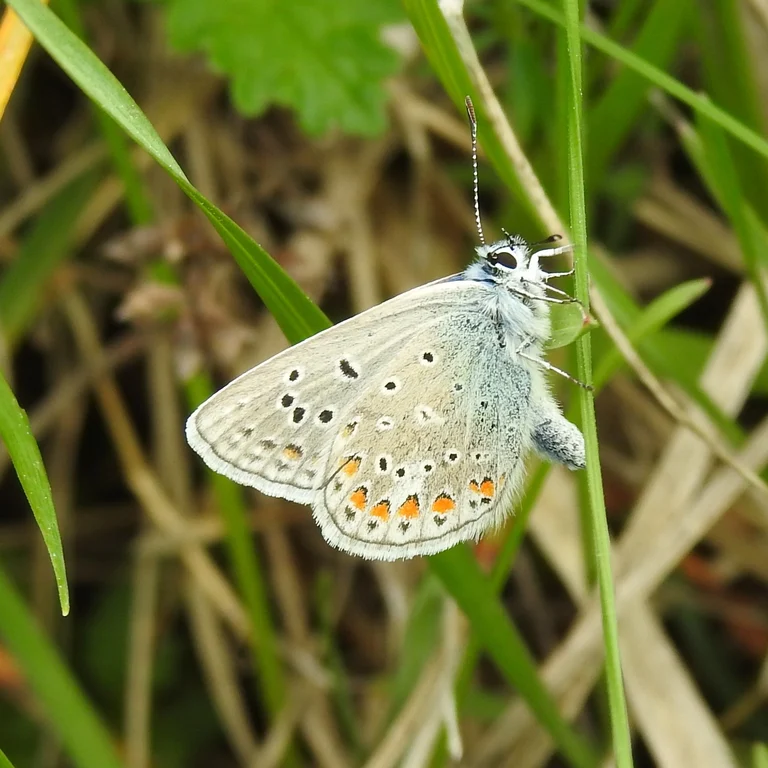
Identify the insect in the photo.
Polyommatus thersites
